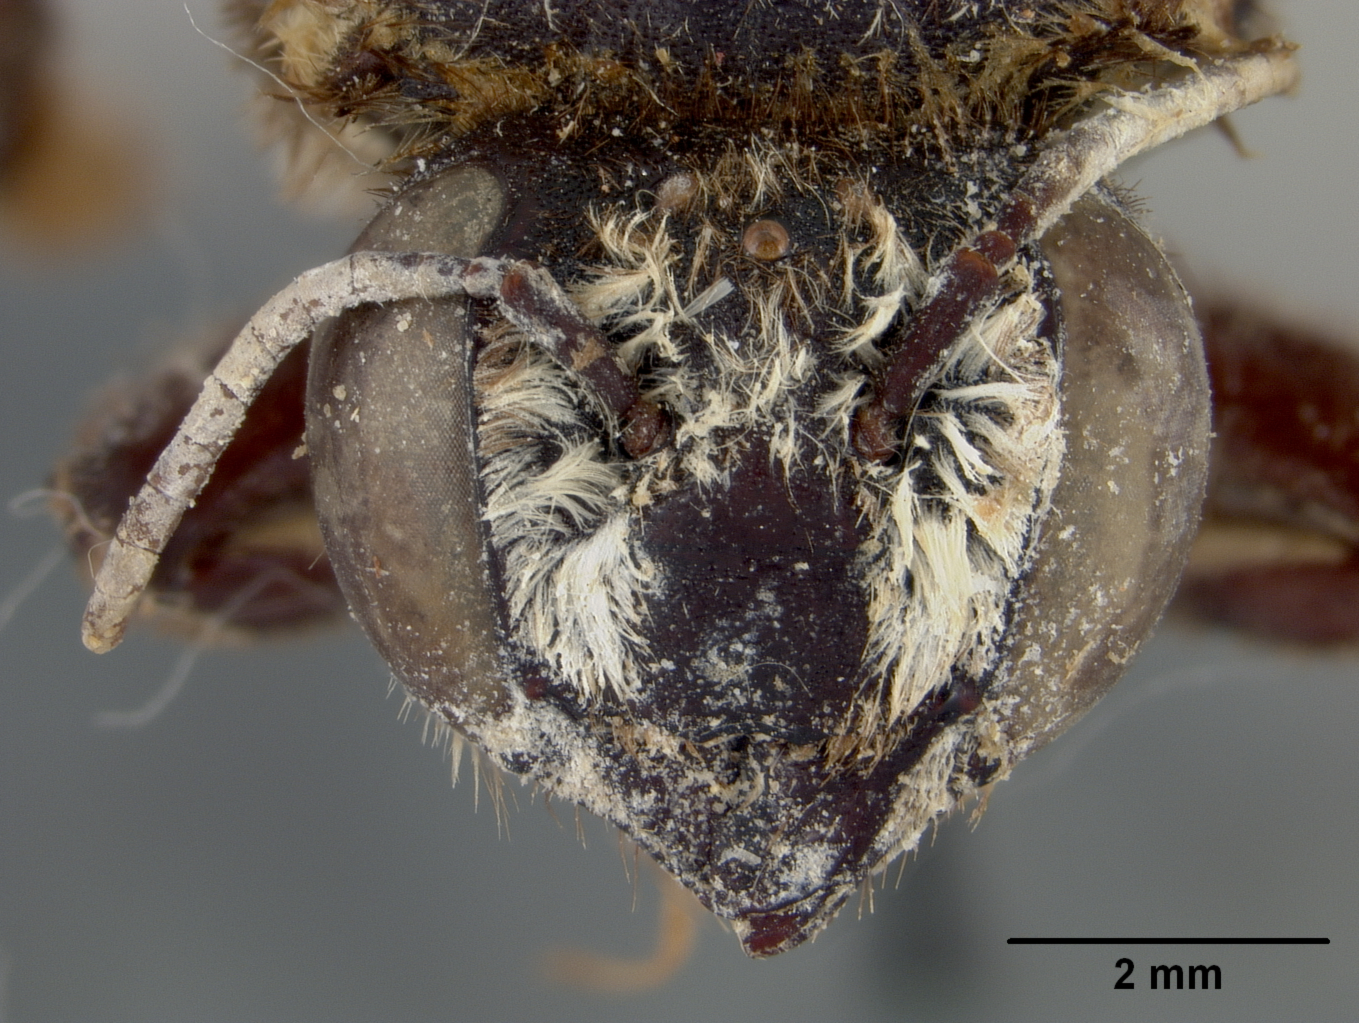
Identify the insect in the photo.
Megachile caldwelli
